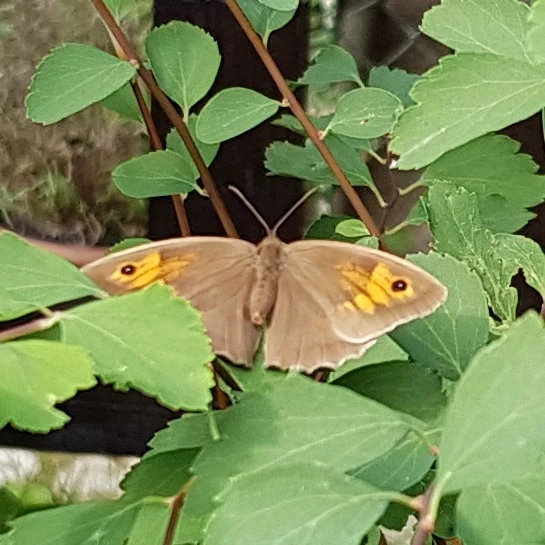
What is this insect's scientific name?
Maniola jurtina
